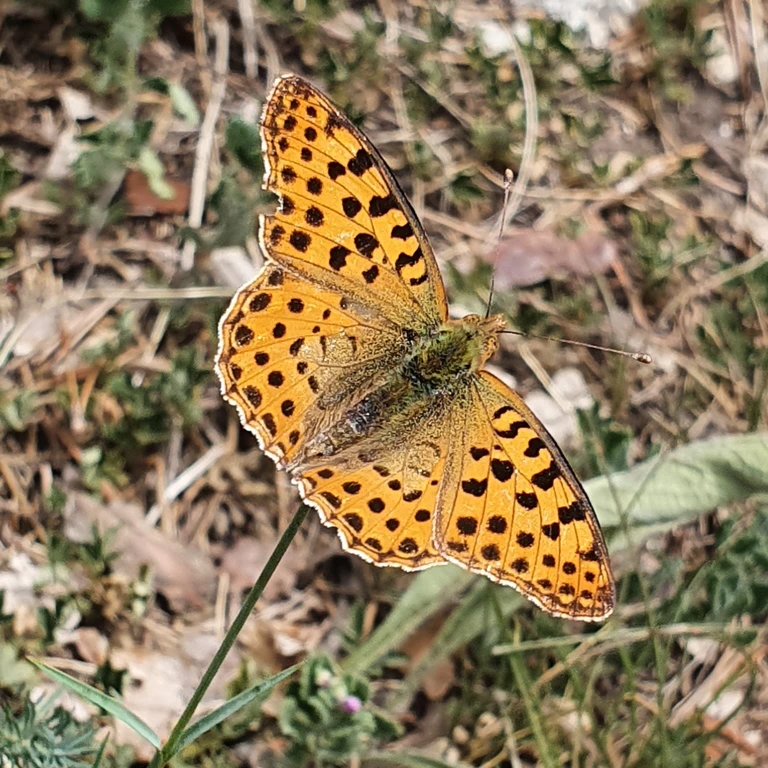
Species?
Issoria lathonia
